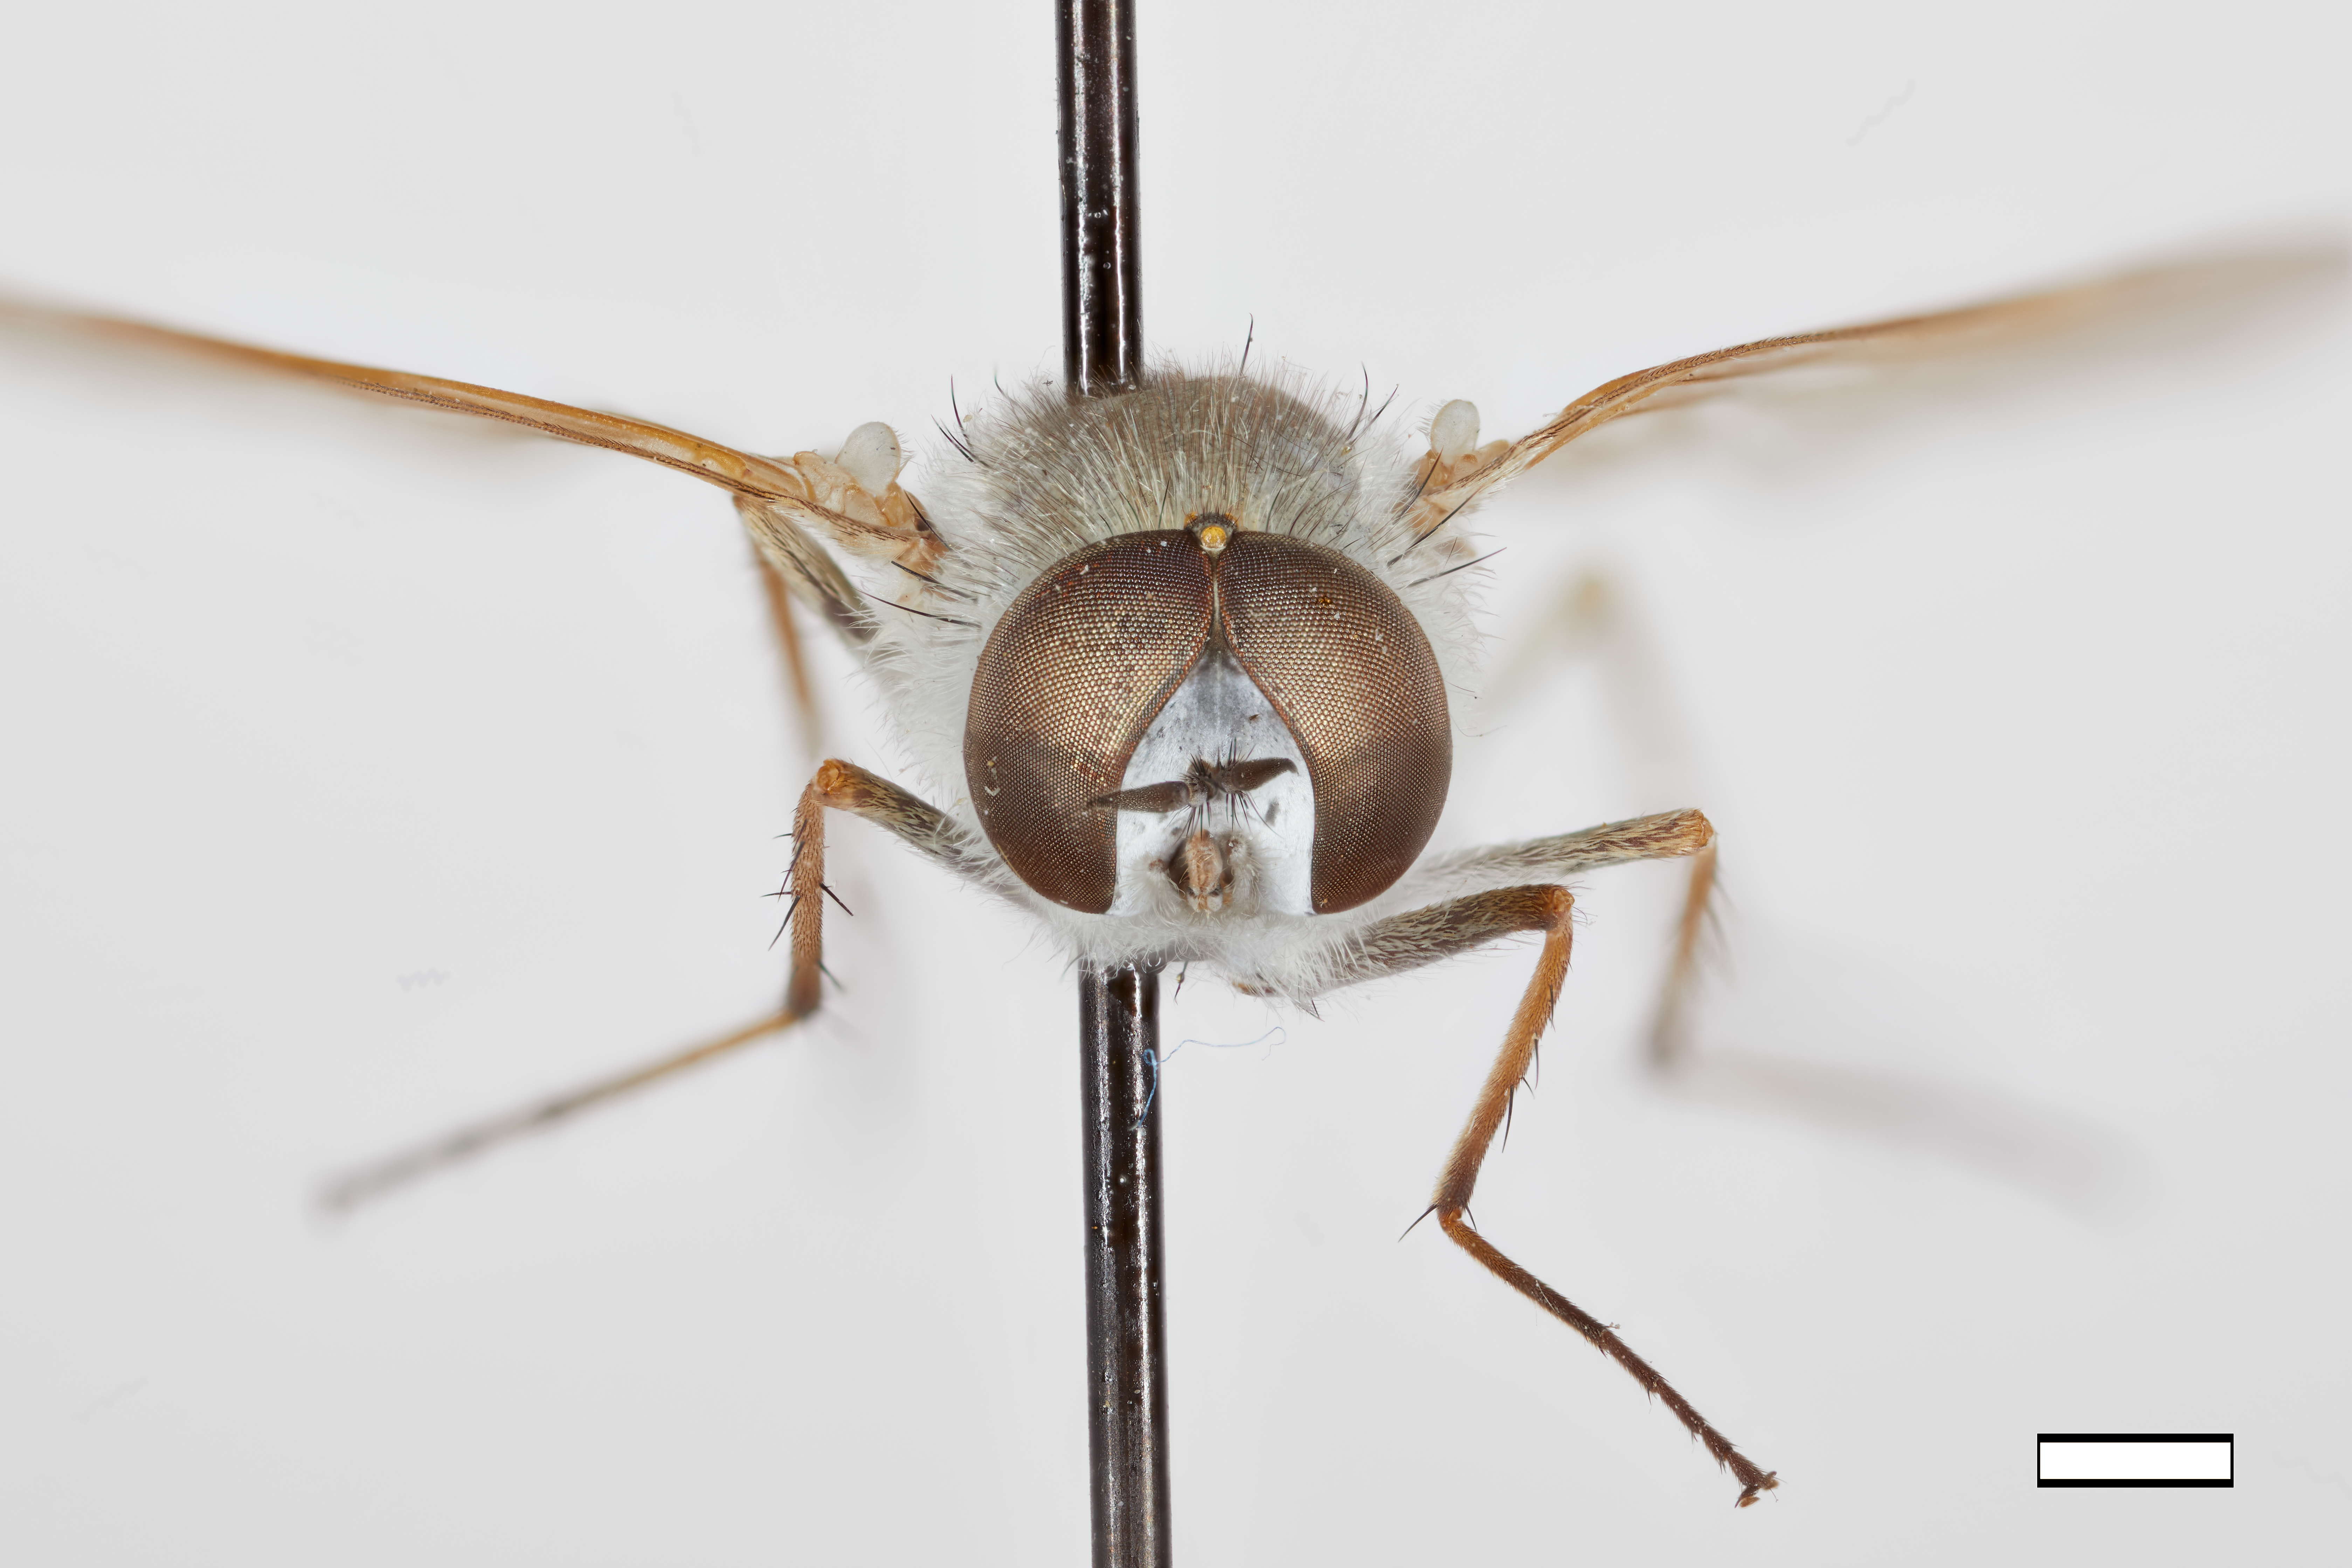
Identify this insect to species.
Acrosathe obsoleta
